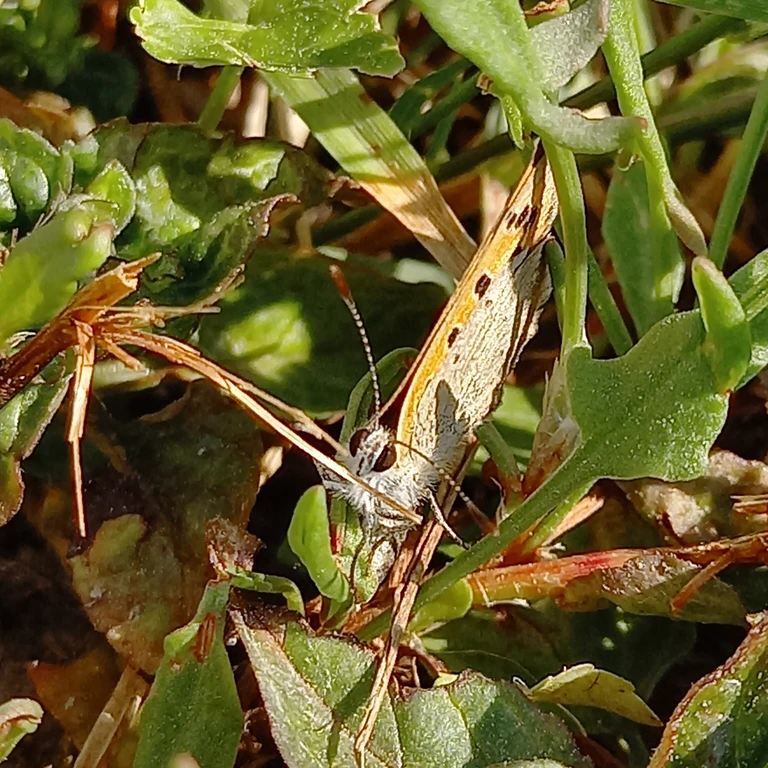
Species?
Lycaena phlaeas
